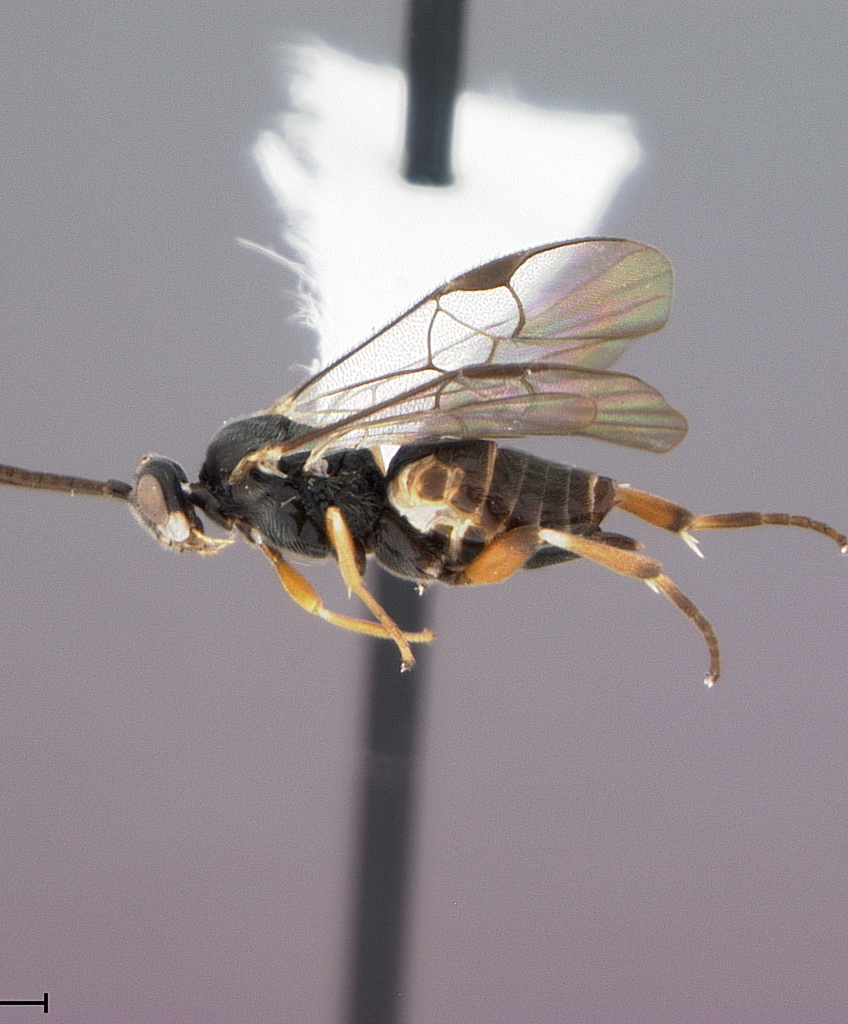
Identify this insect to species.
Alphomelon brachymacher
